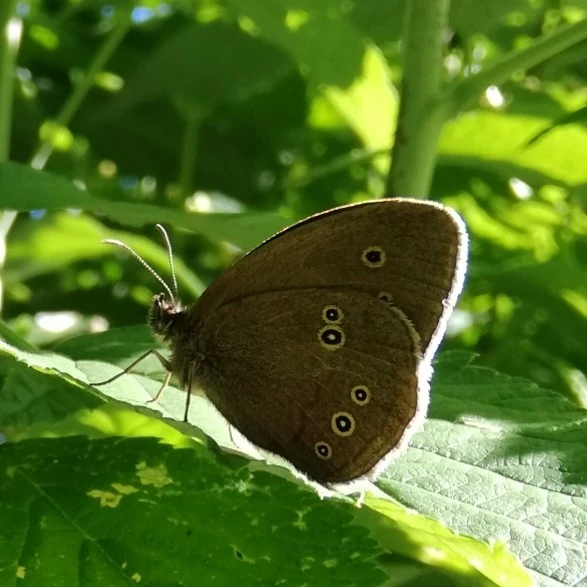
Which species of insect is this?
Aphantopus hyperantus
